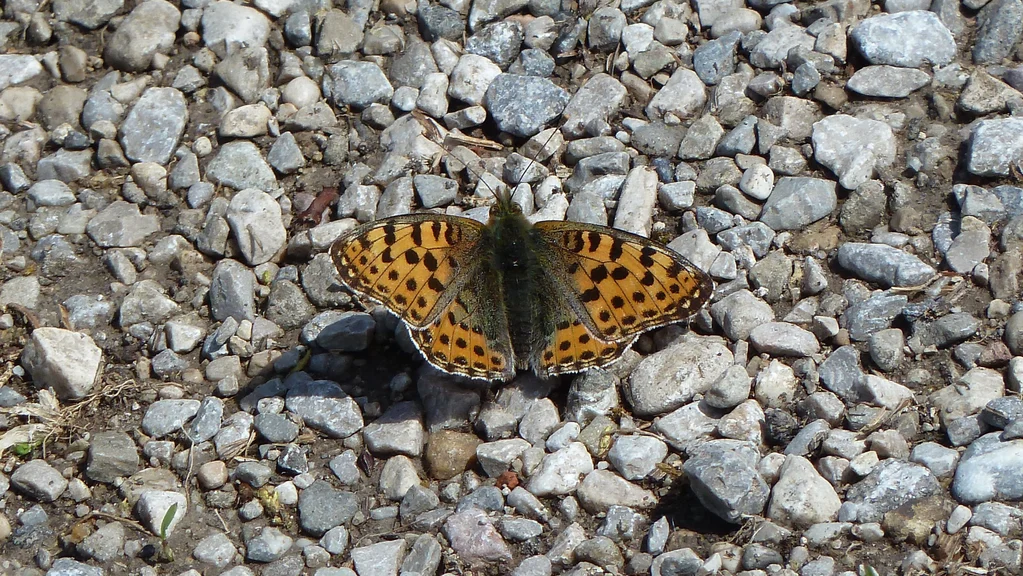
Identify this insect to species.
Issoria lathonia
